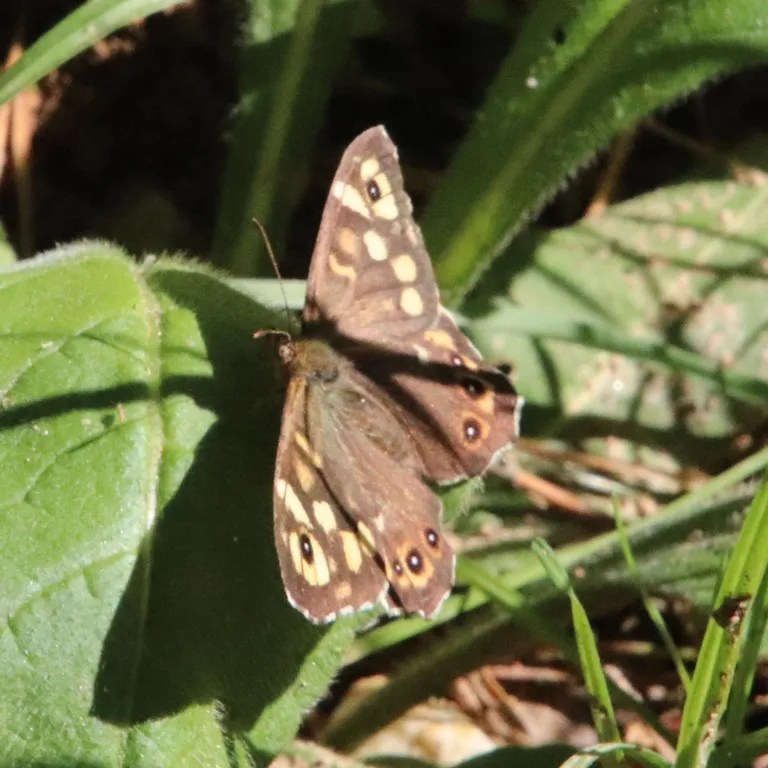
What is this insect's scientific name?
Pararge aegeria
